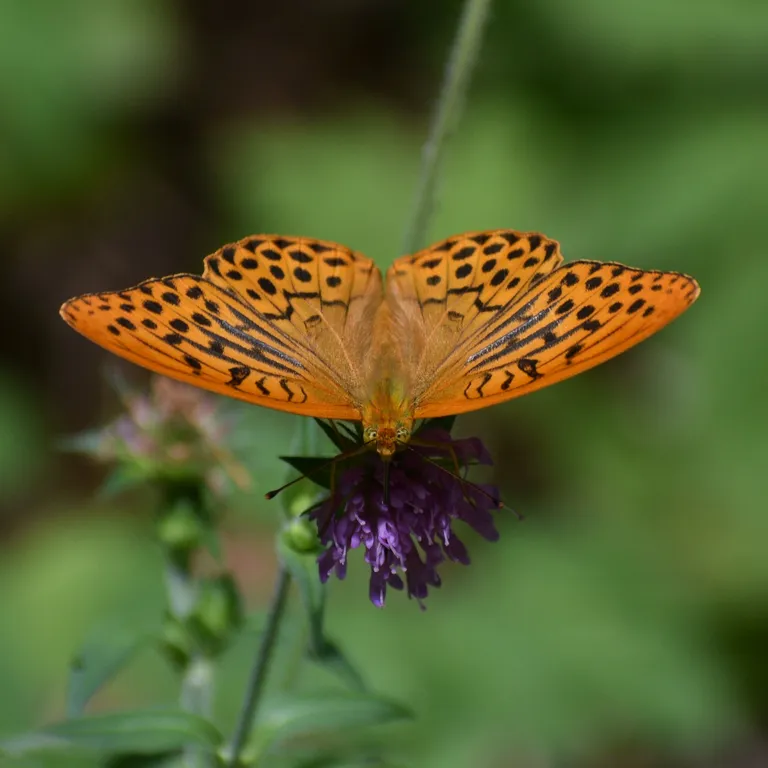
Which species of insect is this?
Argynnis paphia
